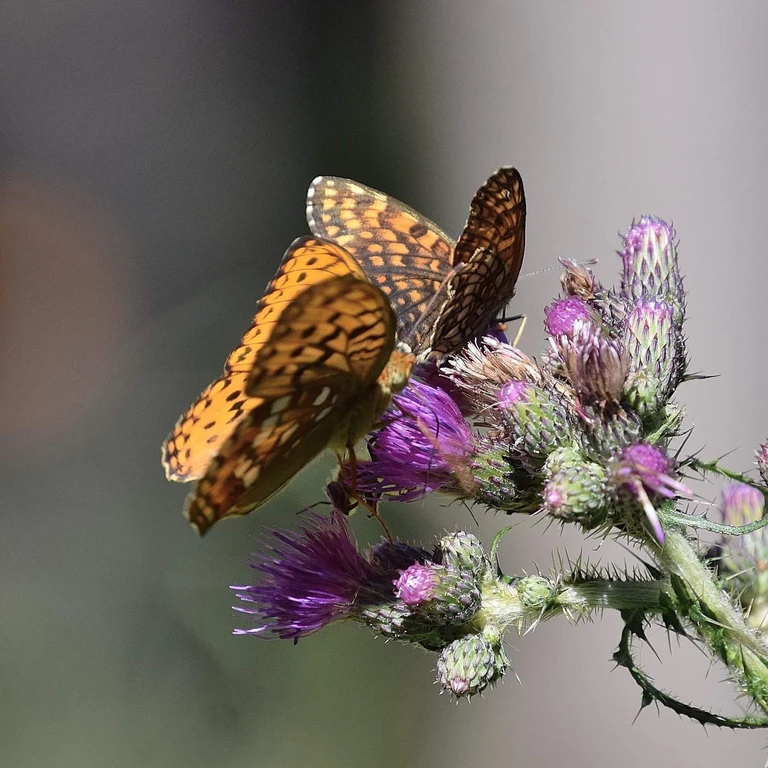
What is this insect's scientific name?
Speyeria aglaja
